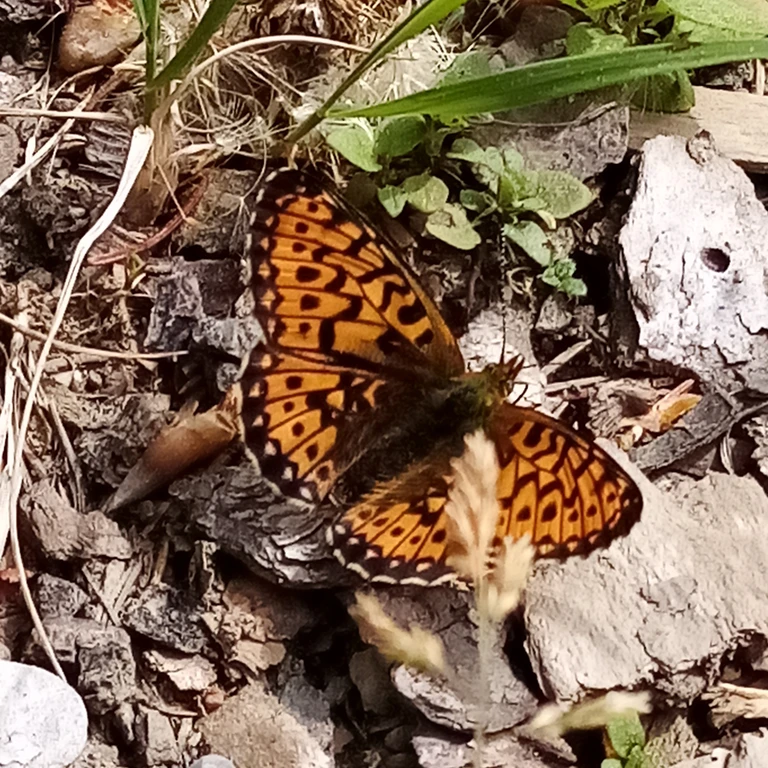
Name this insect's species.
Boloria euphrosyne (also Clossiana euphrosyne)
